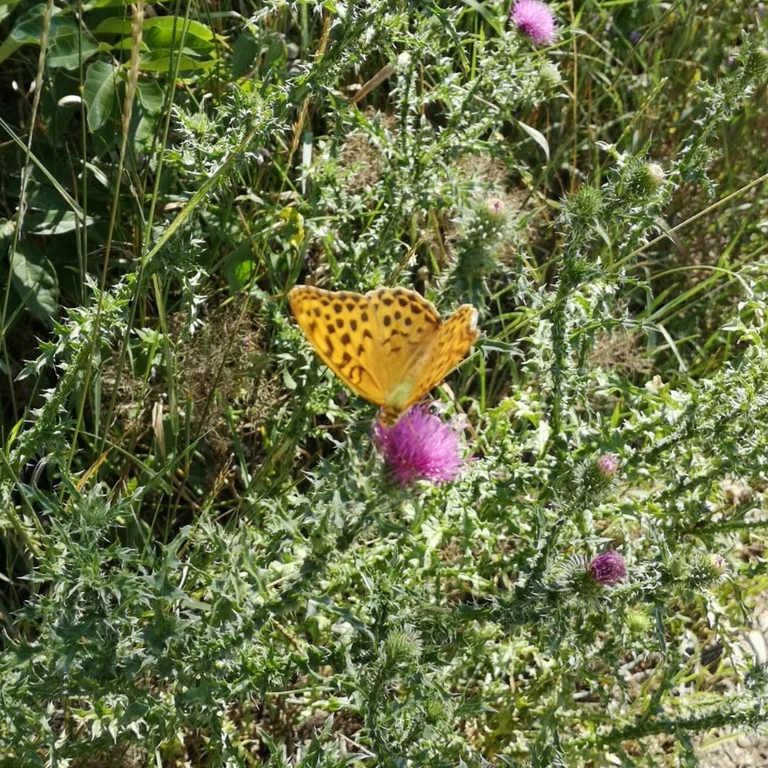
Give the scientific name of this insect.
Argynnis paphia
